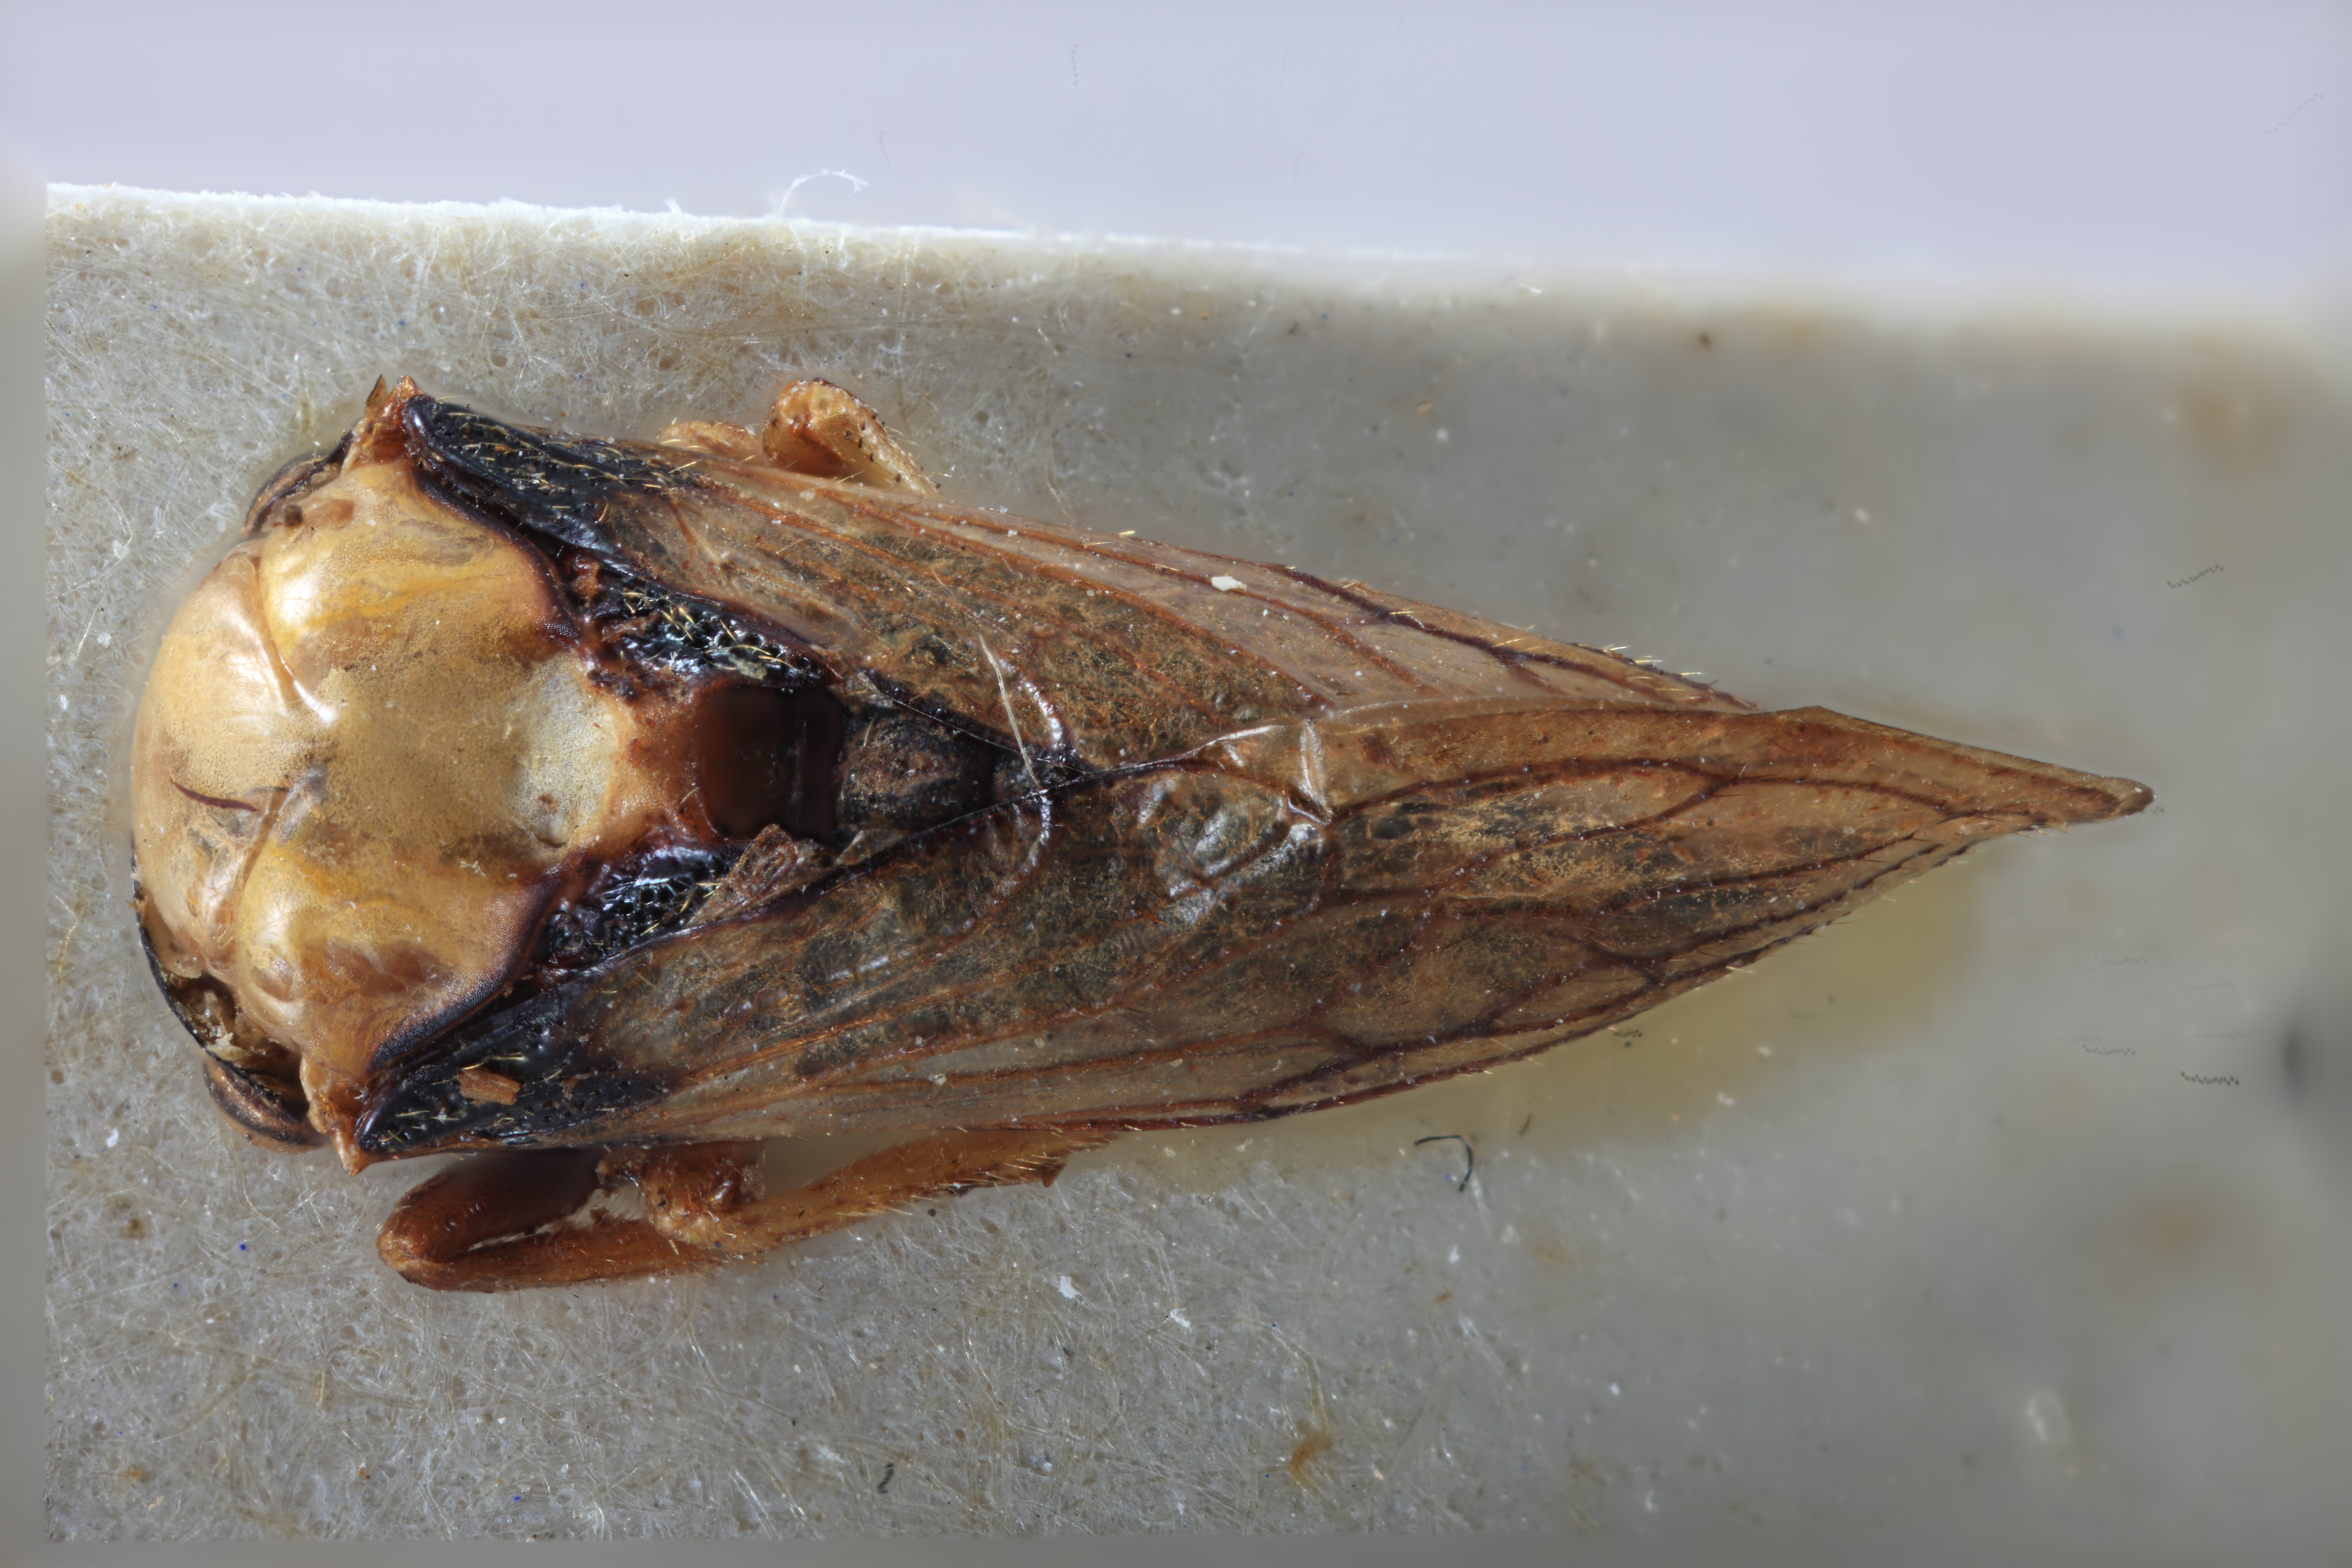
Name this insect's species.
Sarritor attenuatus
